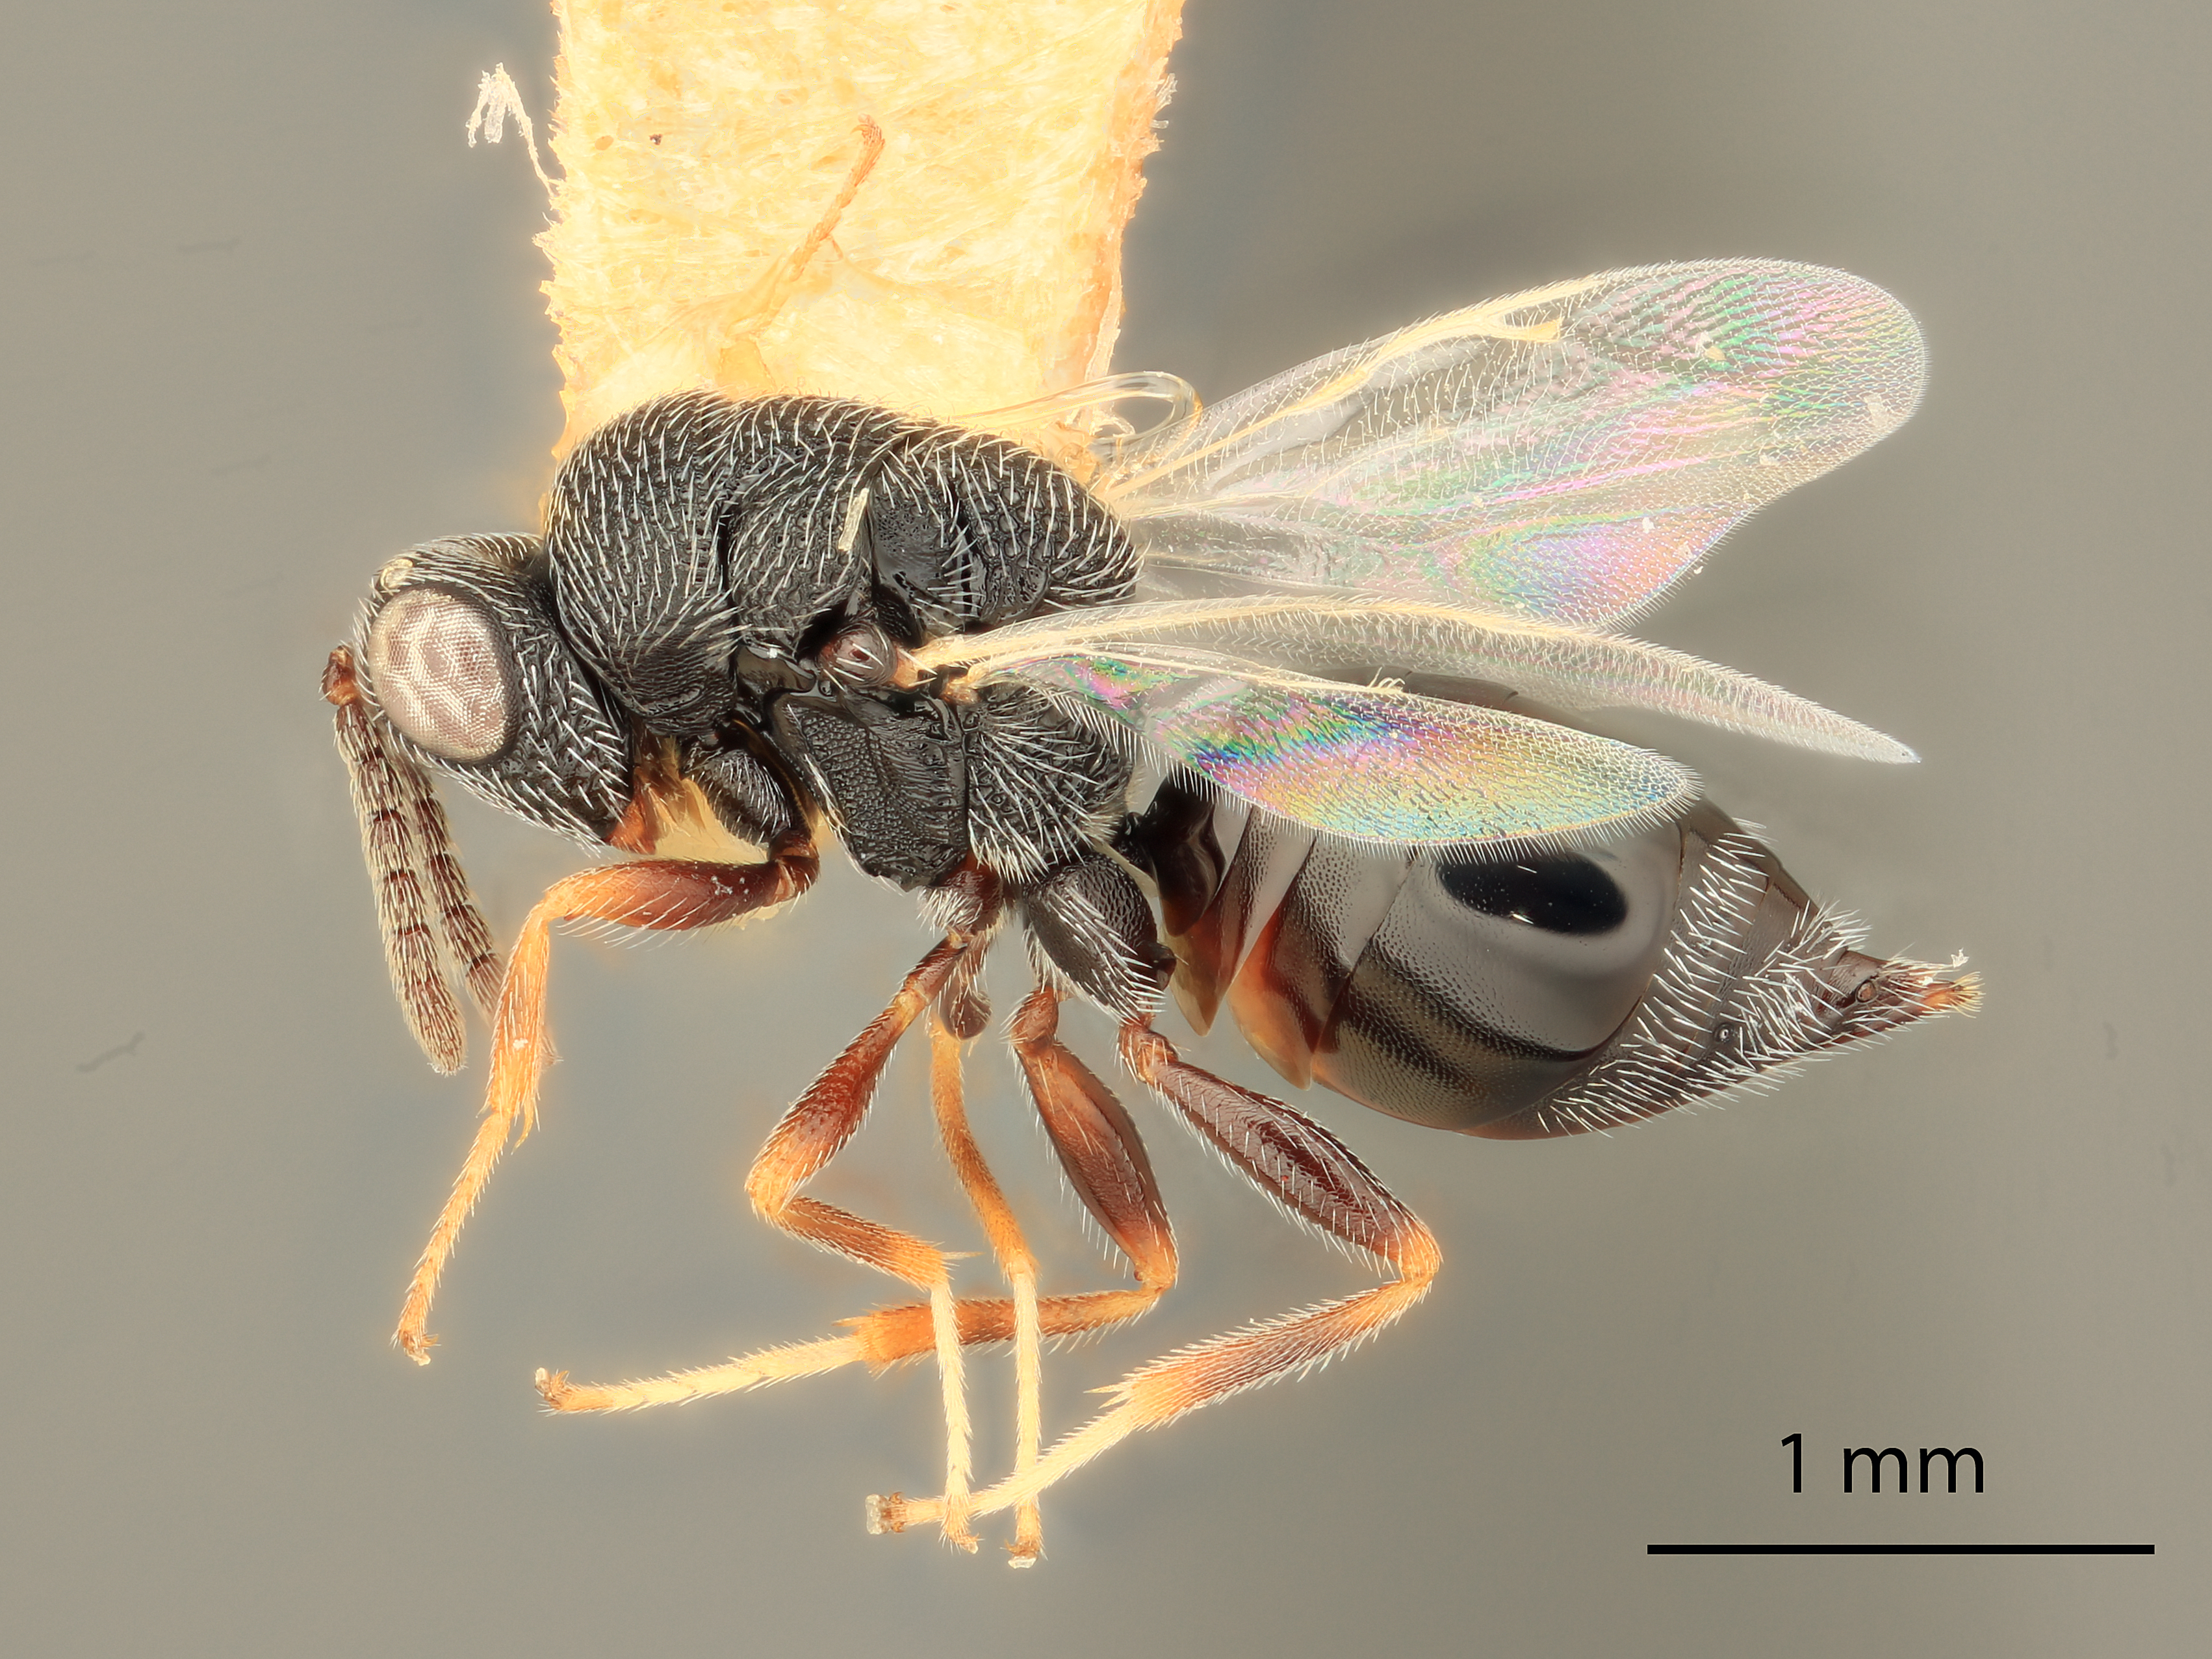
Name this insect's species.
Eurytoma palustris
